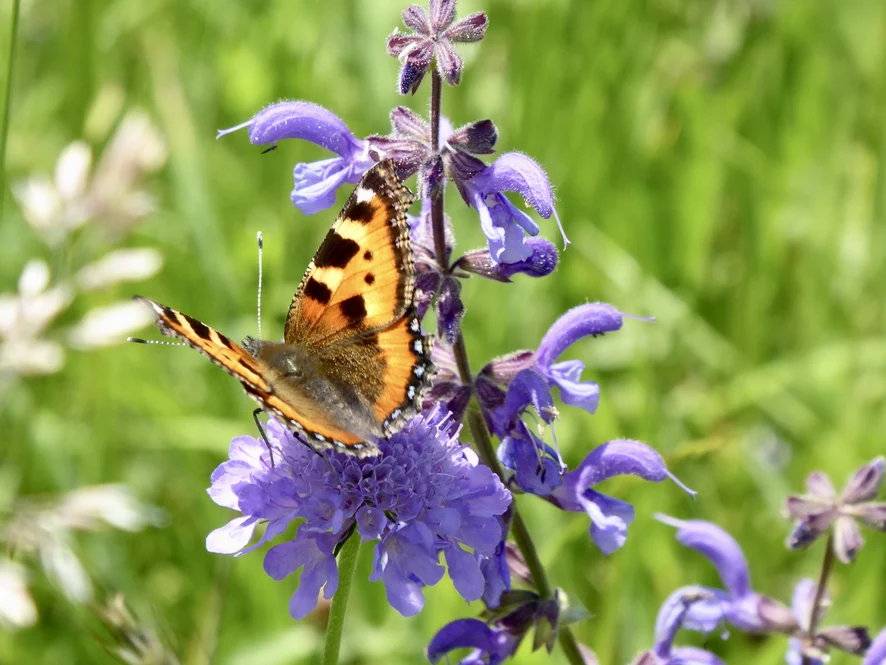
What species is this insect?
Aglais urticae
